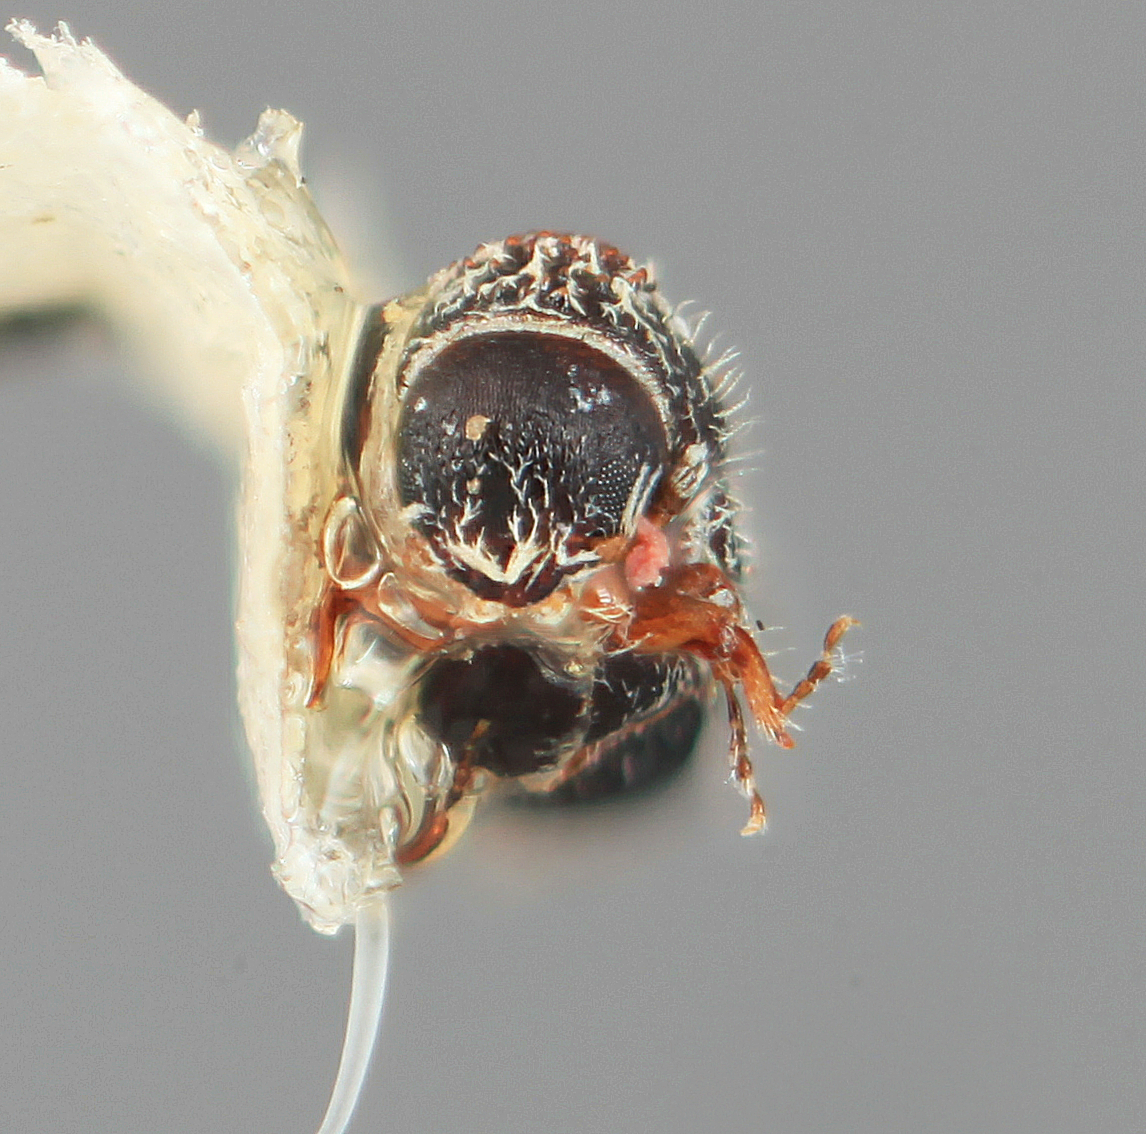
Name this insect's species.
Phloeocleptus atkinsoni
